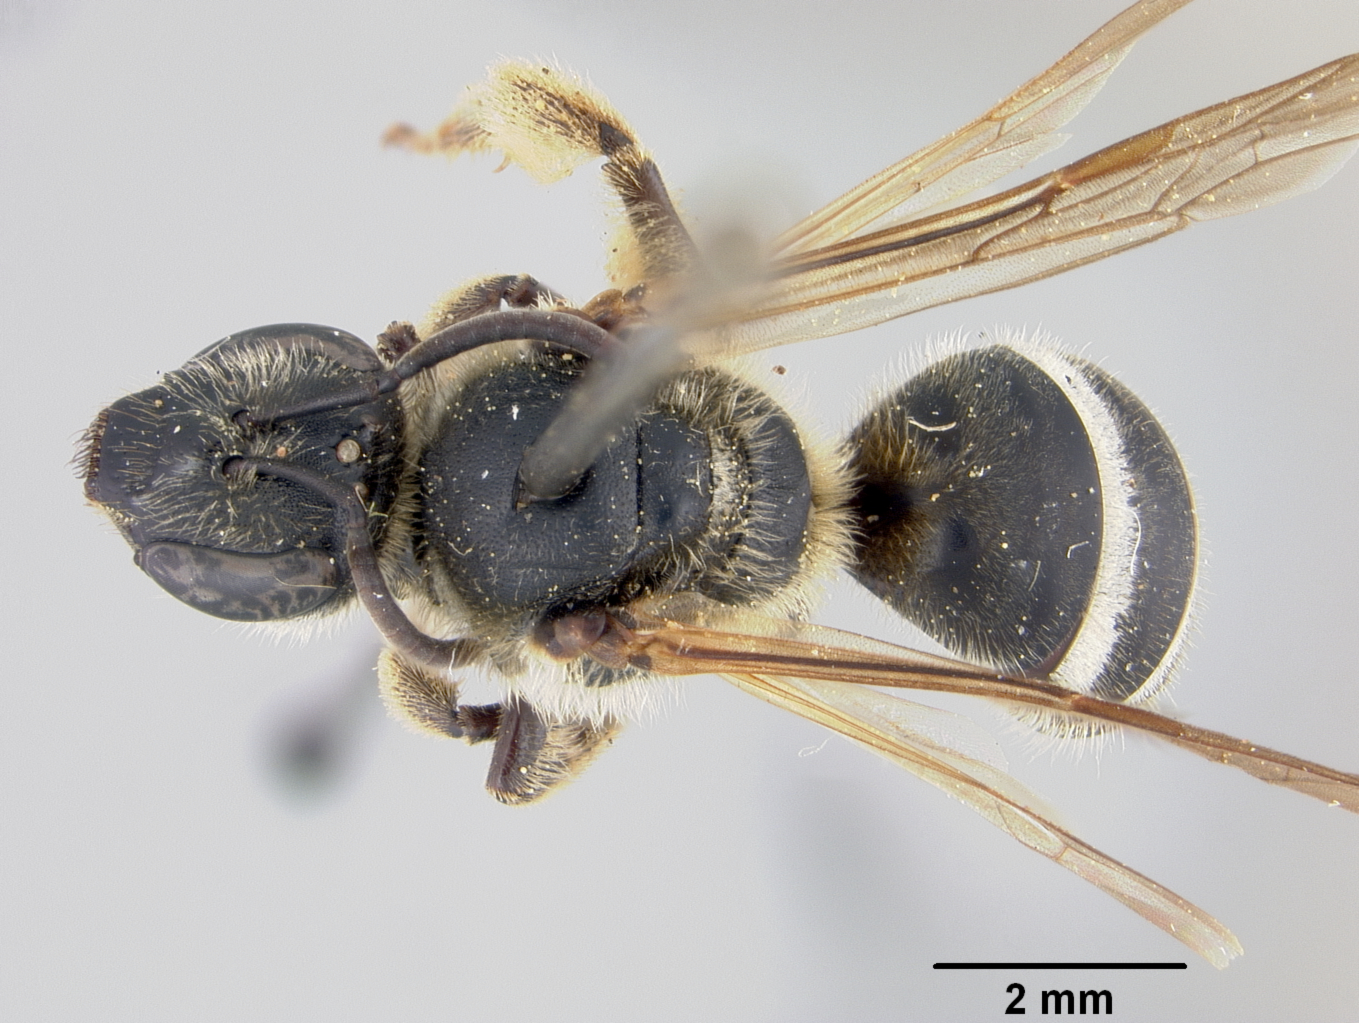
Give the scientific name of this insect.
Lasioglossum acuminatum
